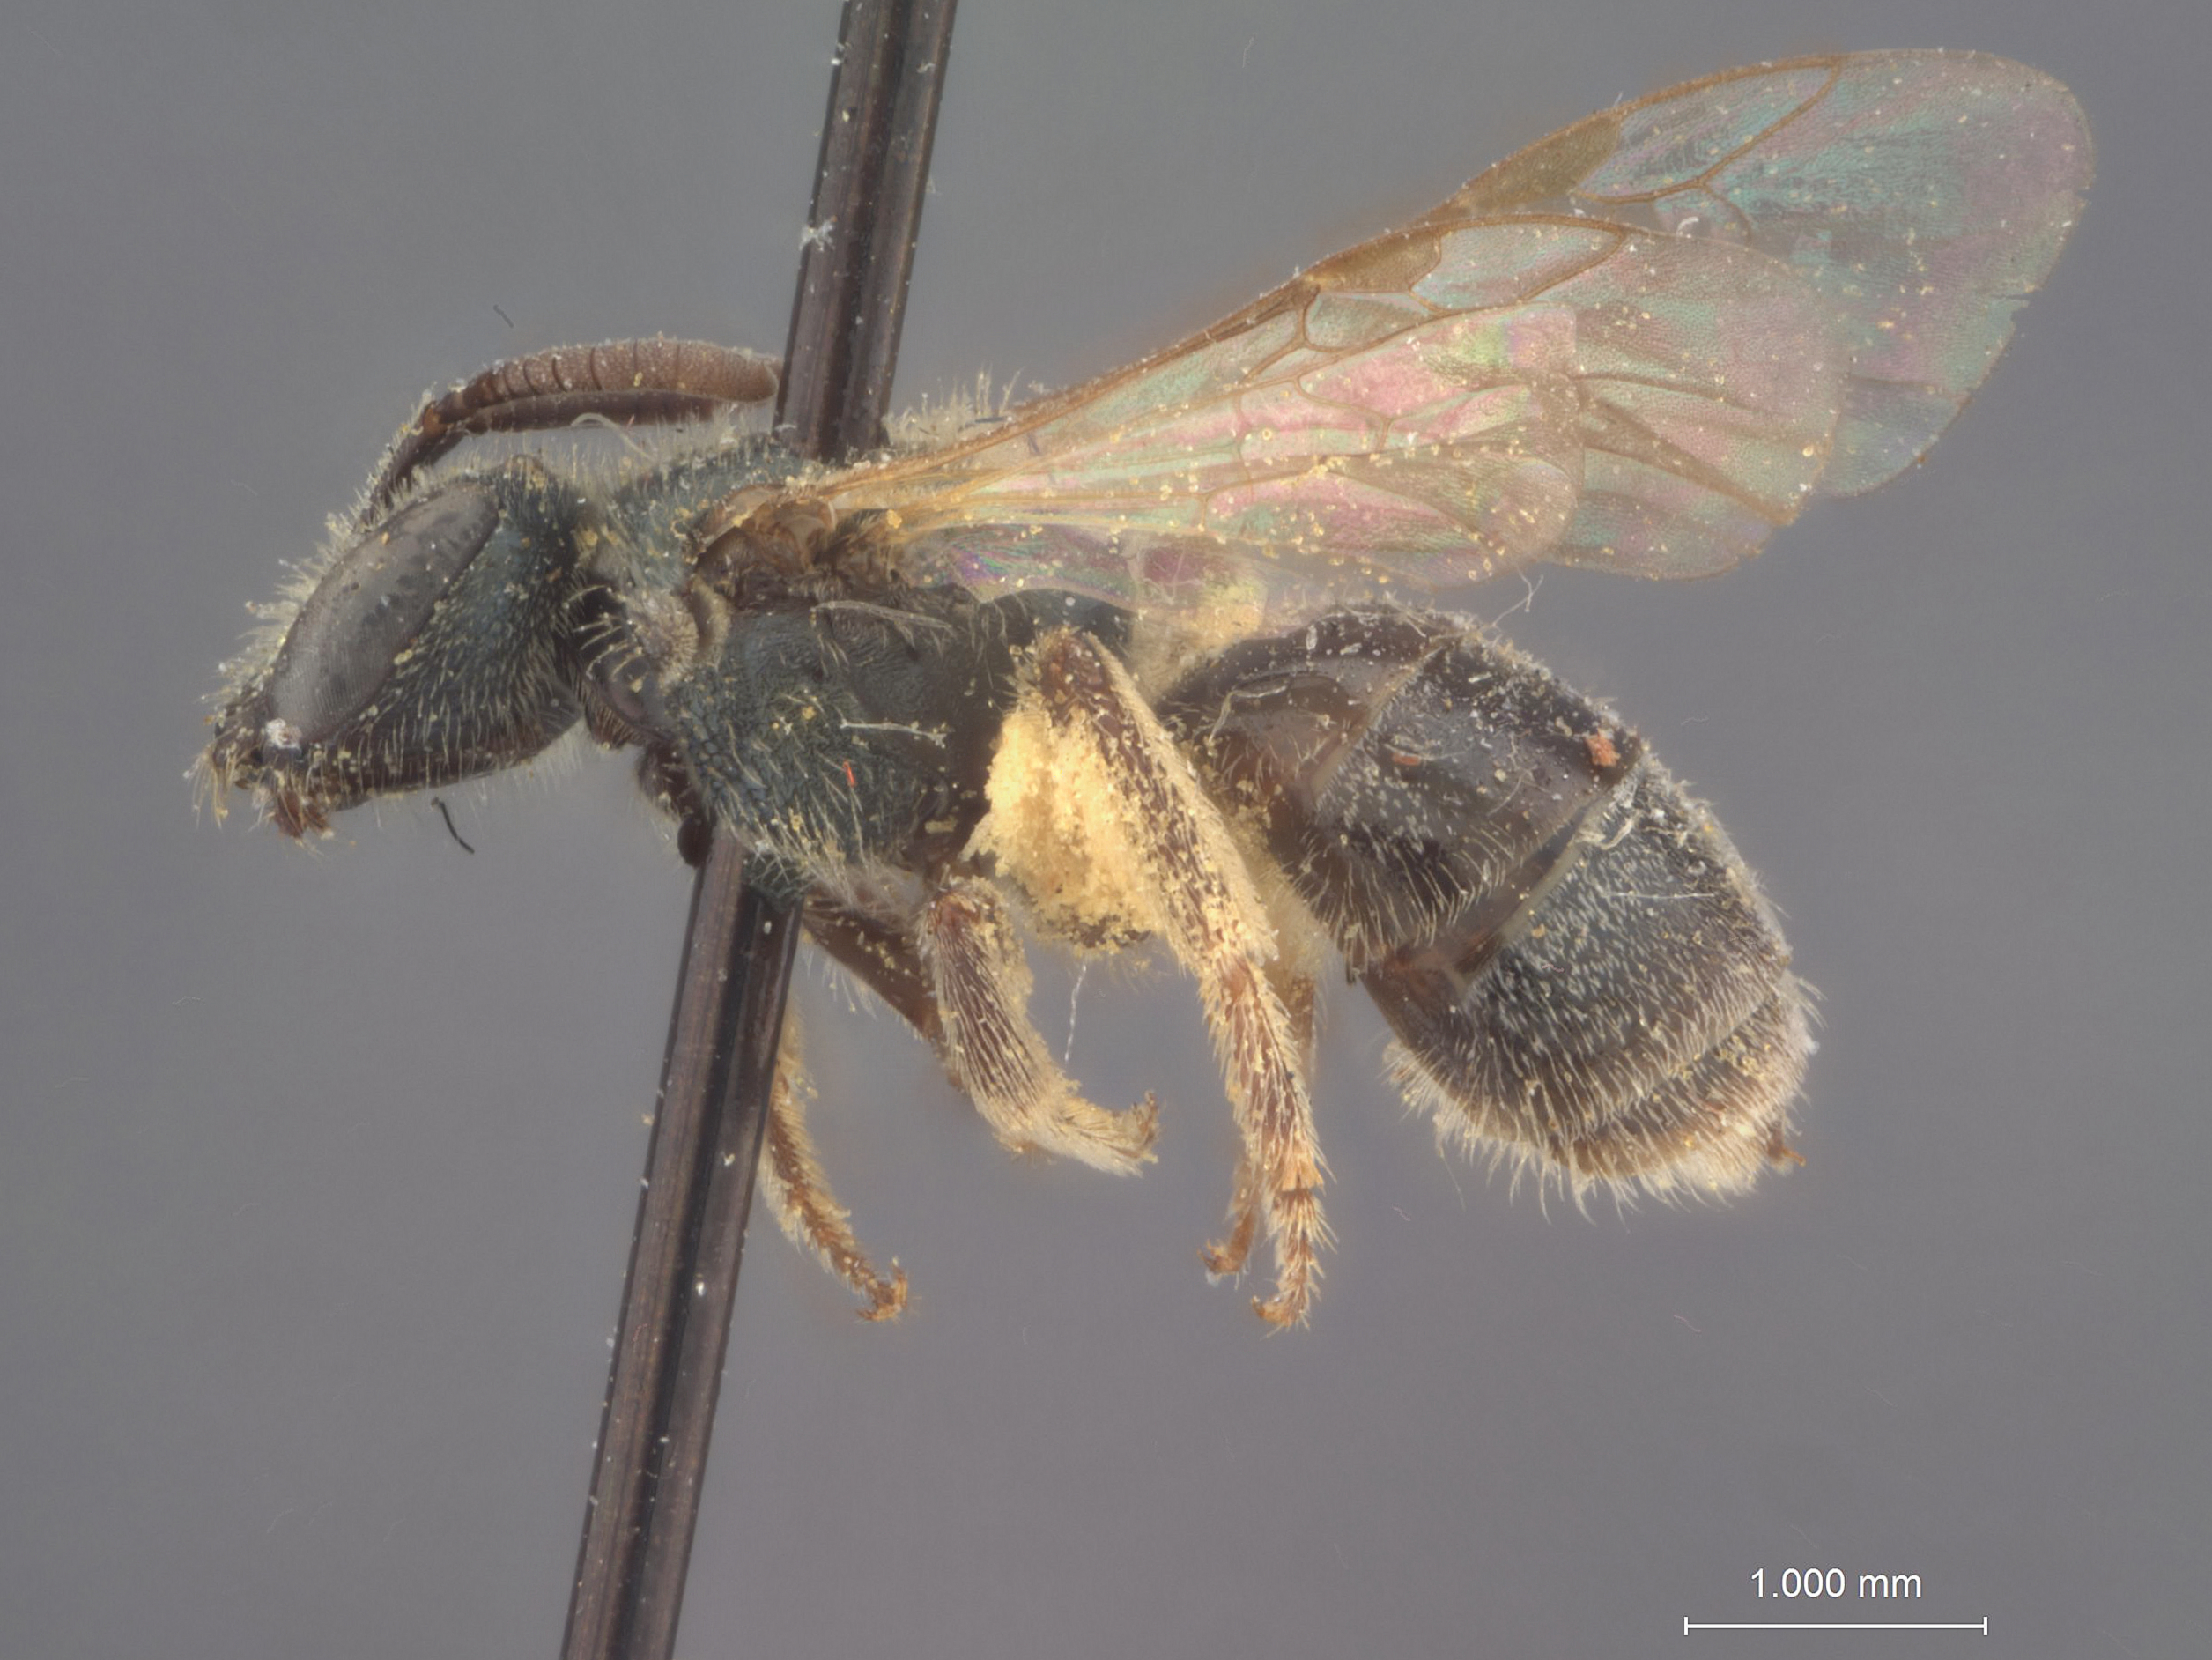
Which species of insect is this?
Halictus viridatus
